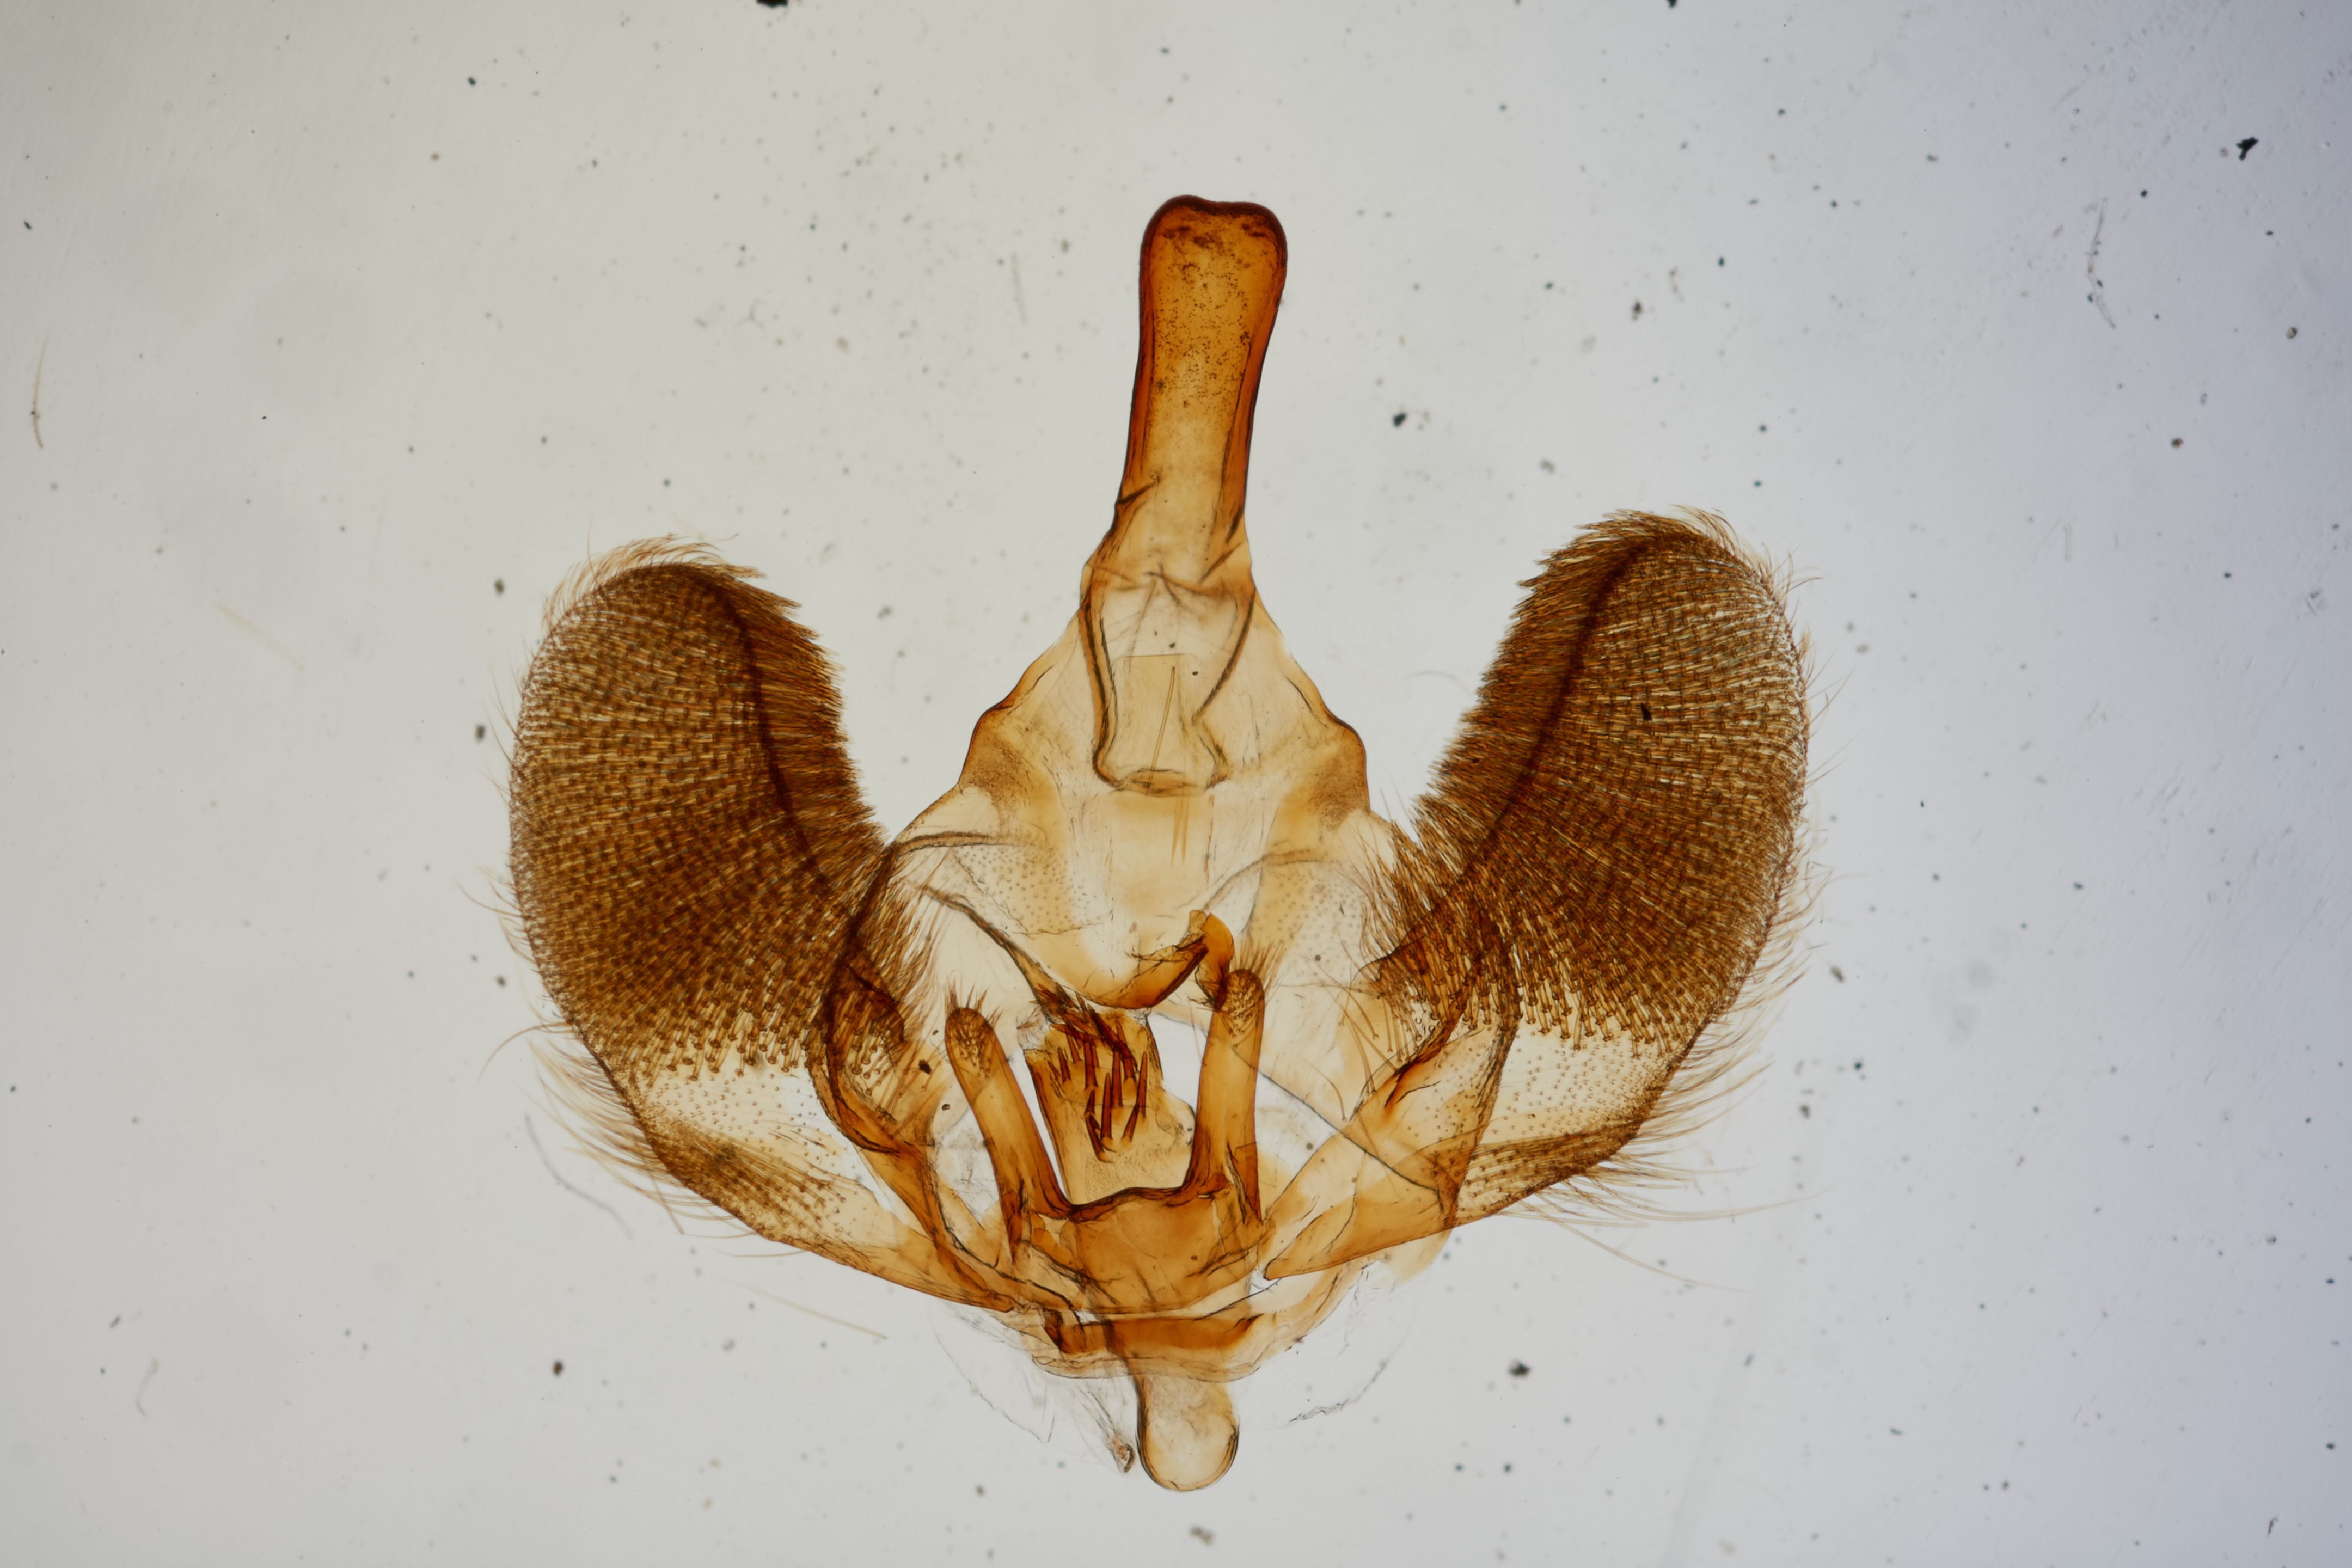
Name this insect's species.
Stenoma loxotoma (also Timocratica loxotoma)
